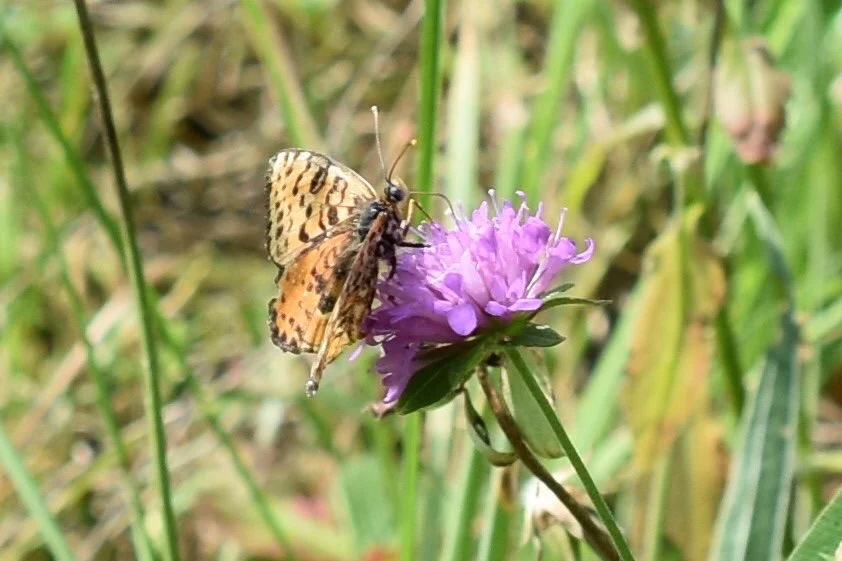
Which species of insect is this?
Melitaea didyma
